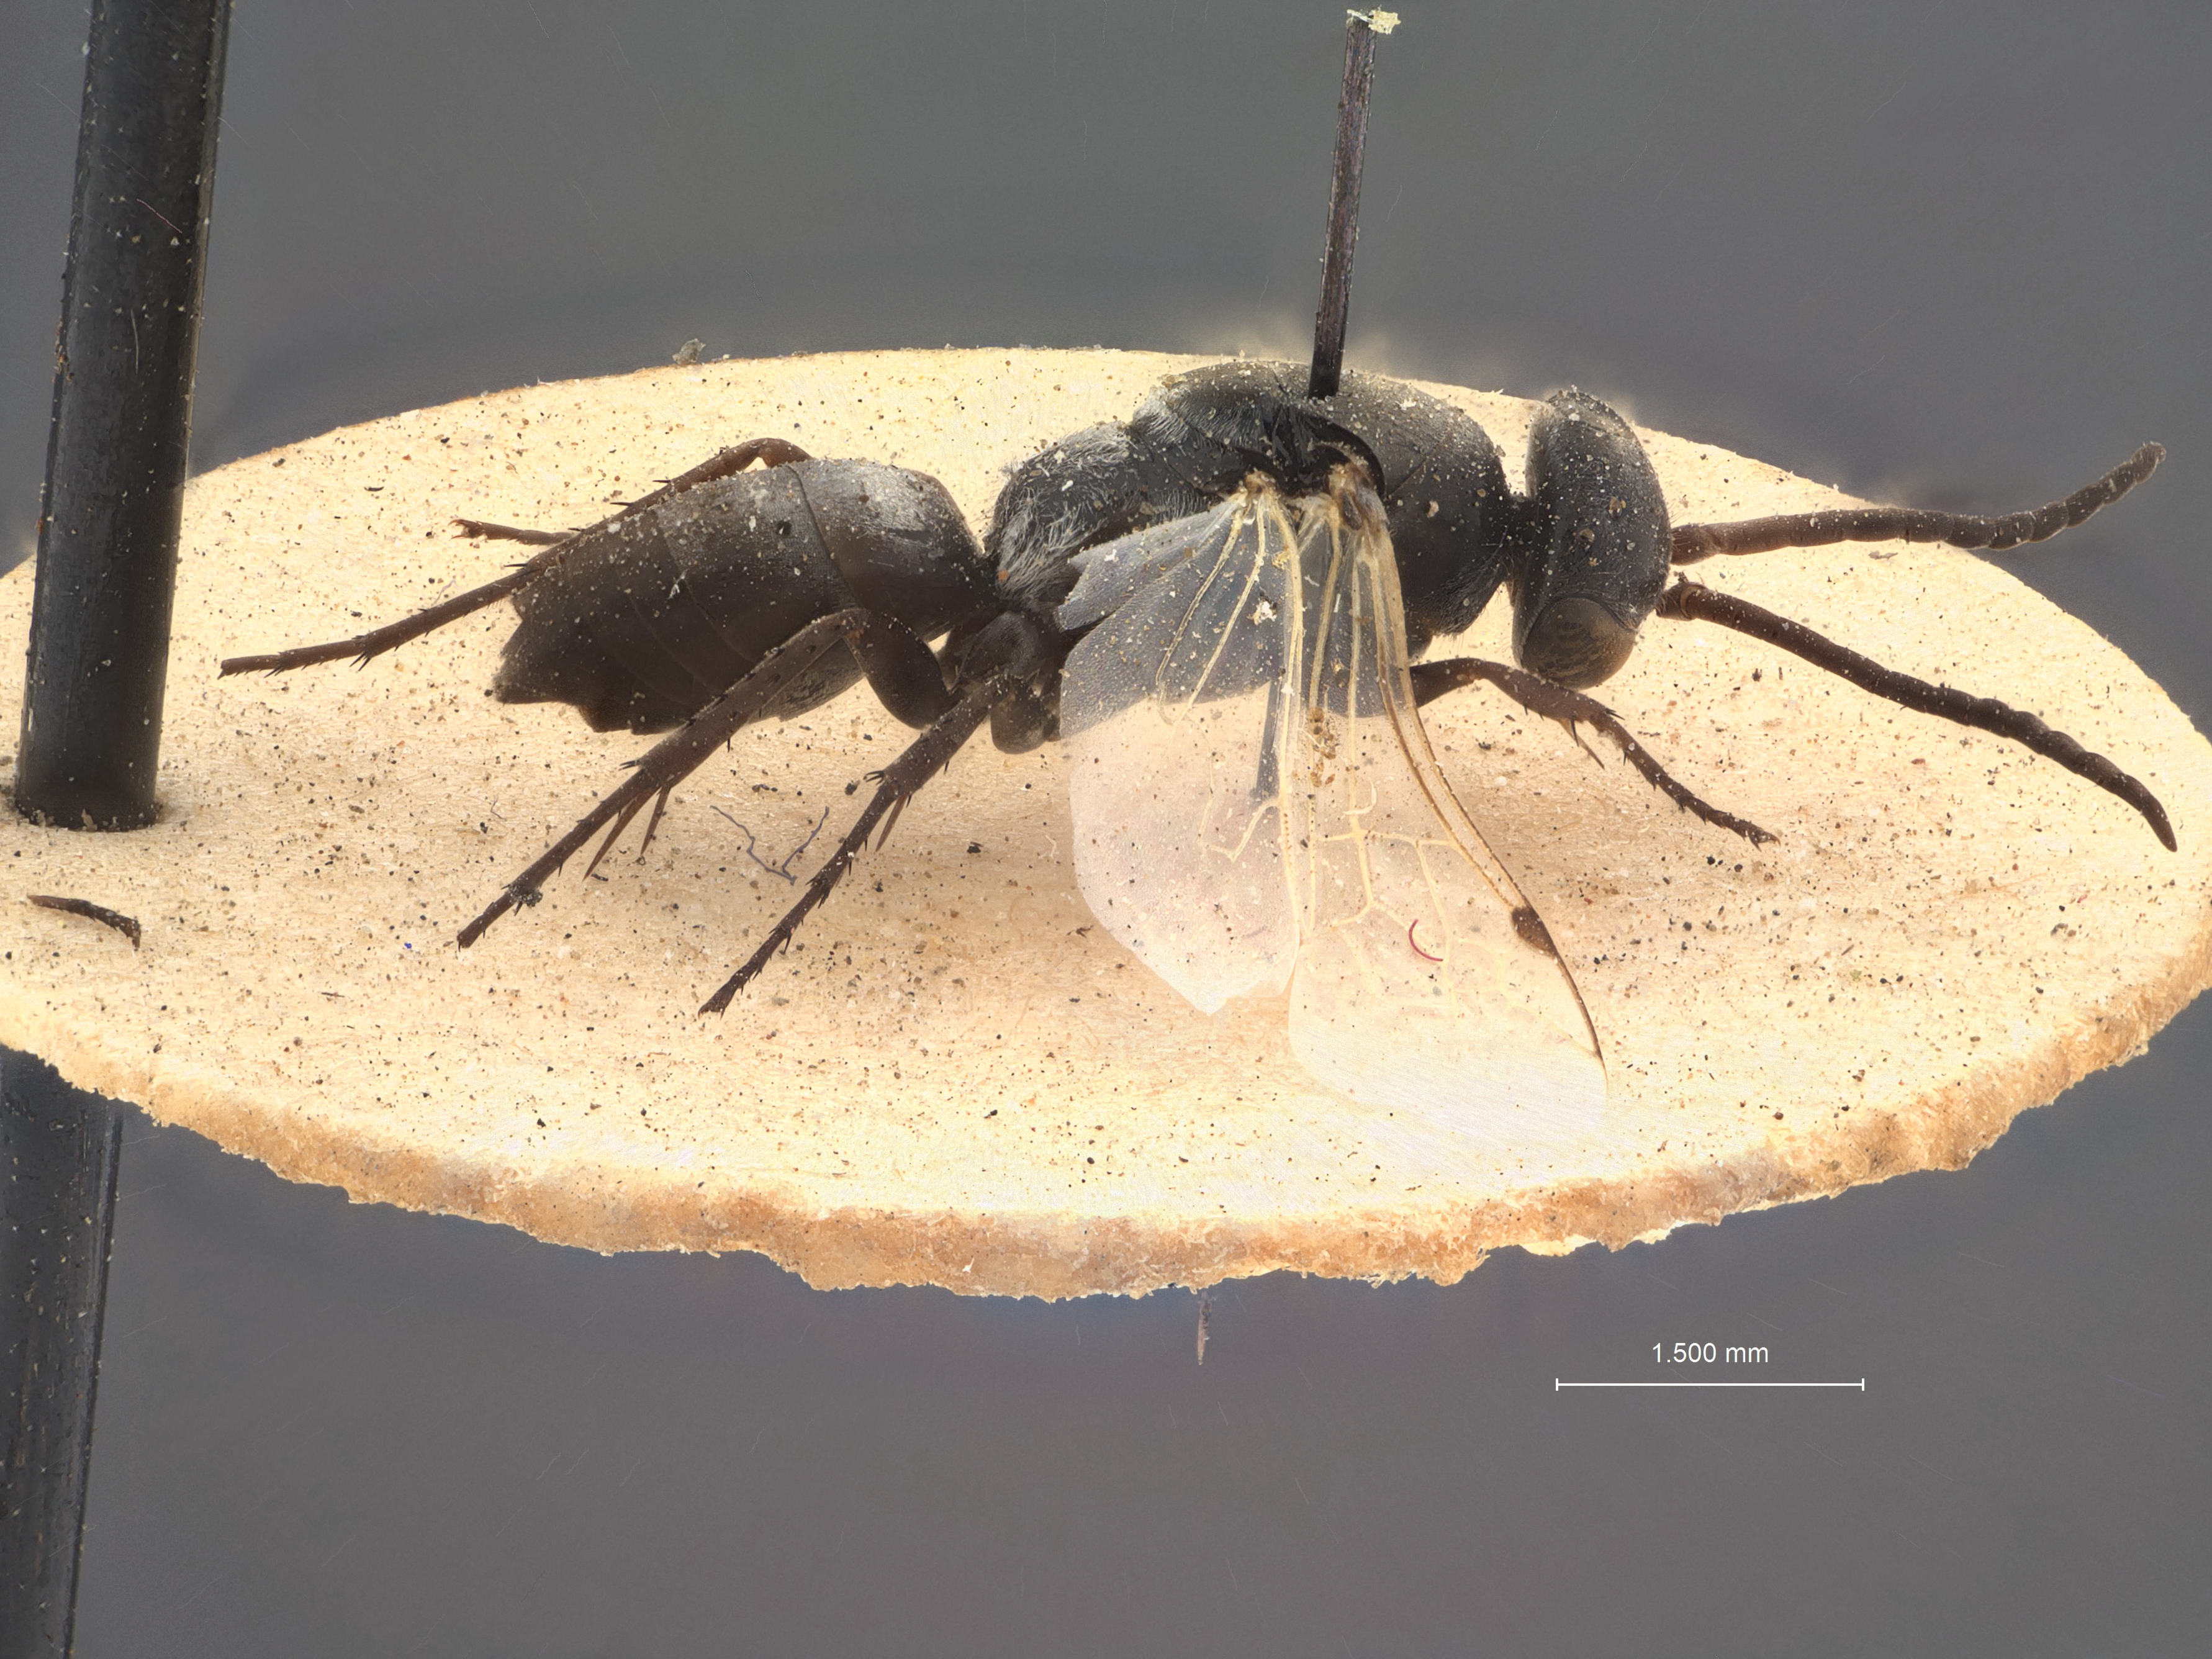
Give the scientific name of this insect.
Pompilus aegyptorum
